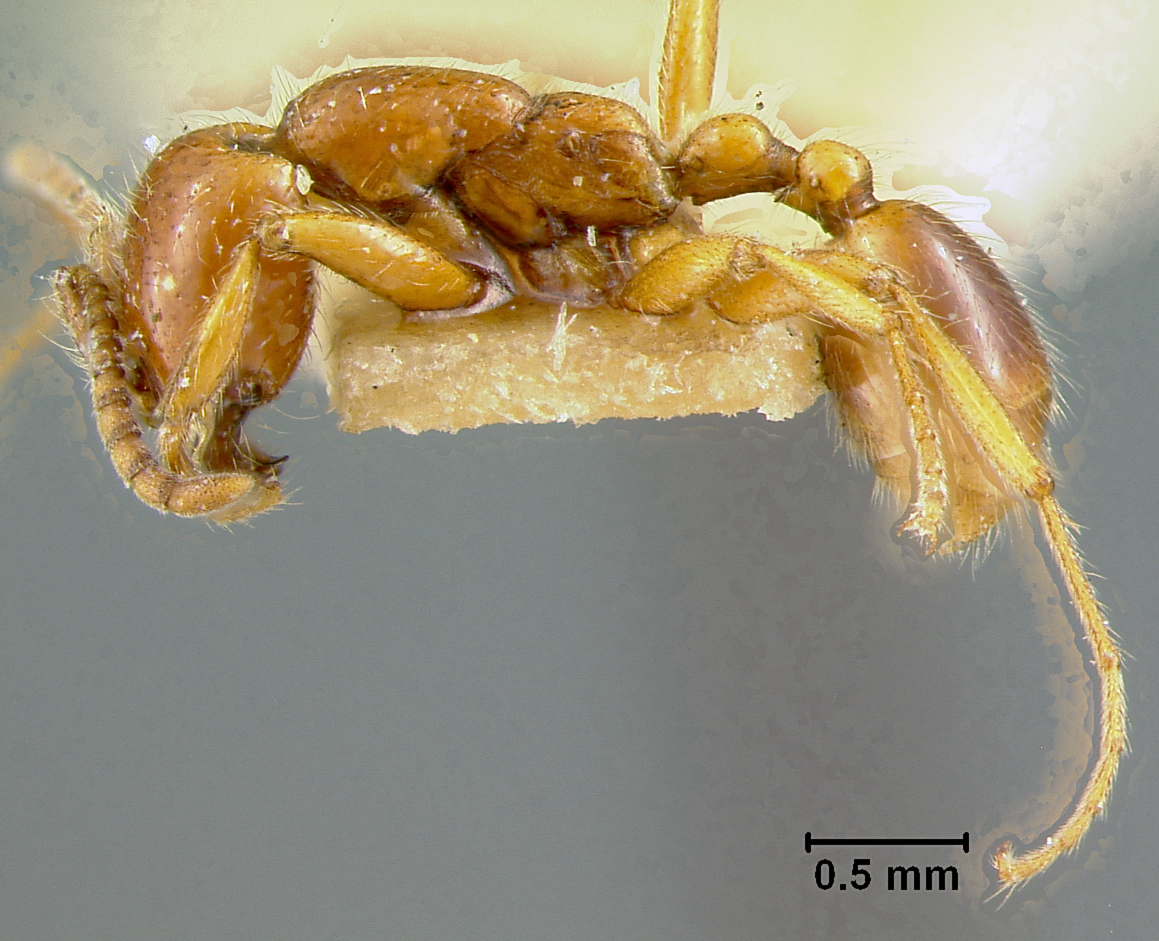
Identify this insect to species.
Eciton cocula
